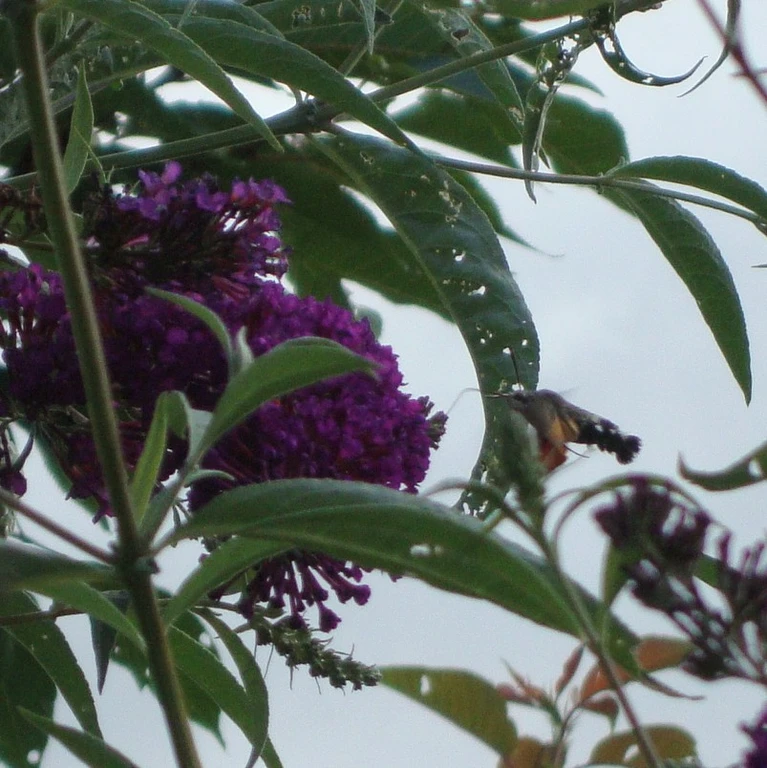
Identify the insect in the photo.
Macroglossum stellatarum
